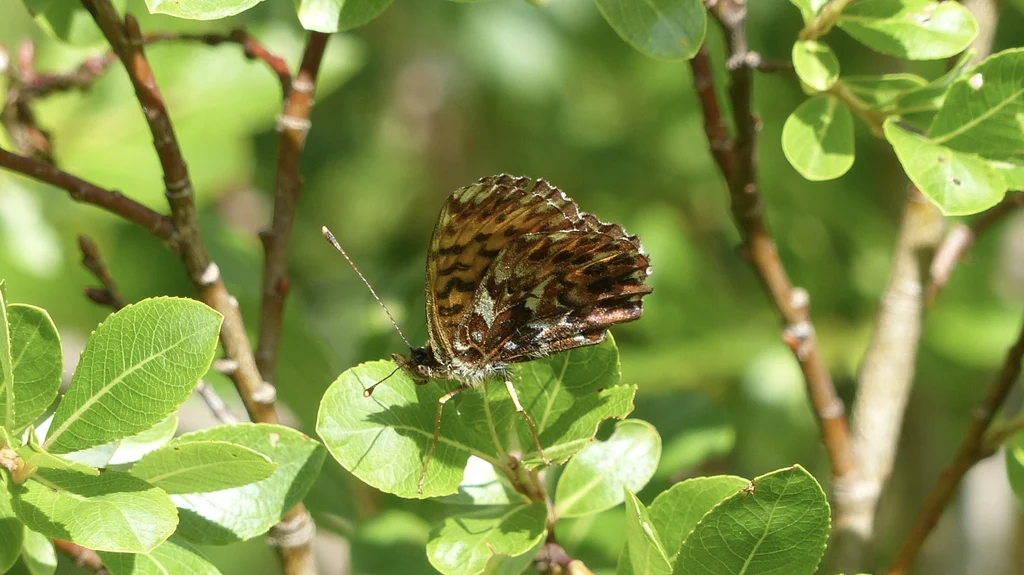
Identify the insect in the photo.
Boloria titania
